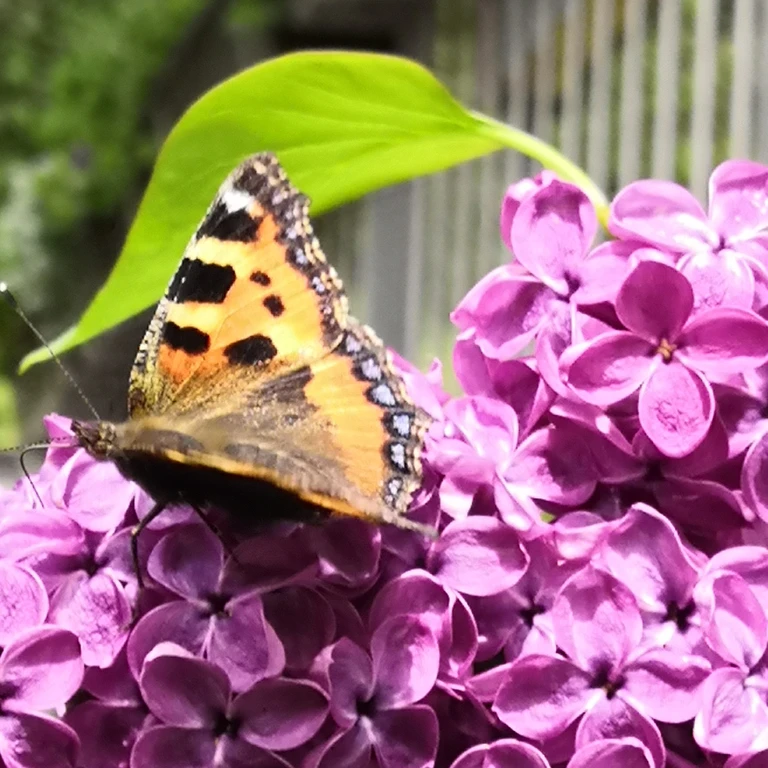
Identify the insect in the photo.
Aglais urticae
